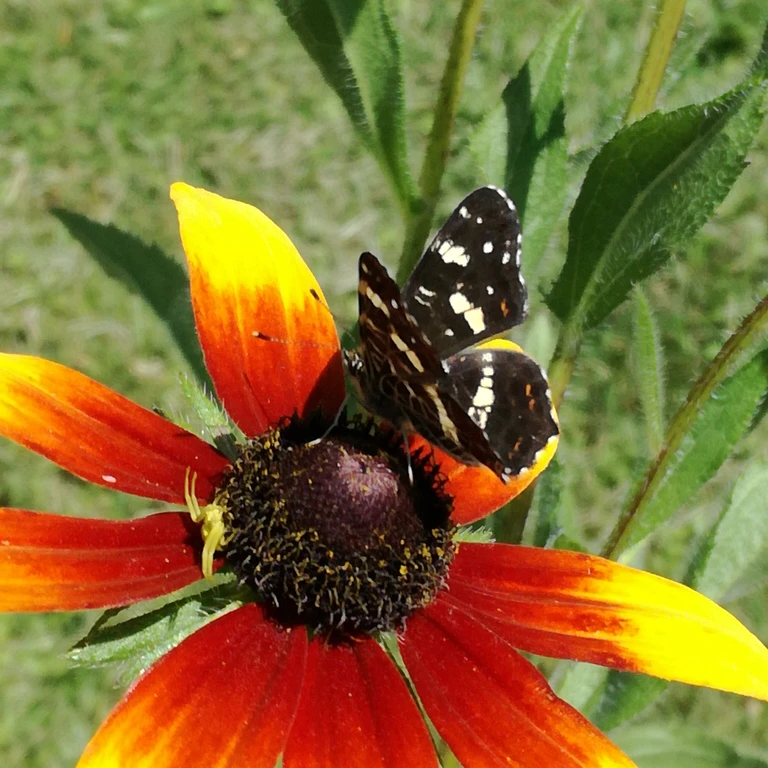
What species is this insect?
Araschnia levana
